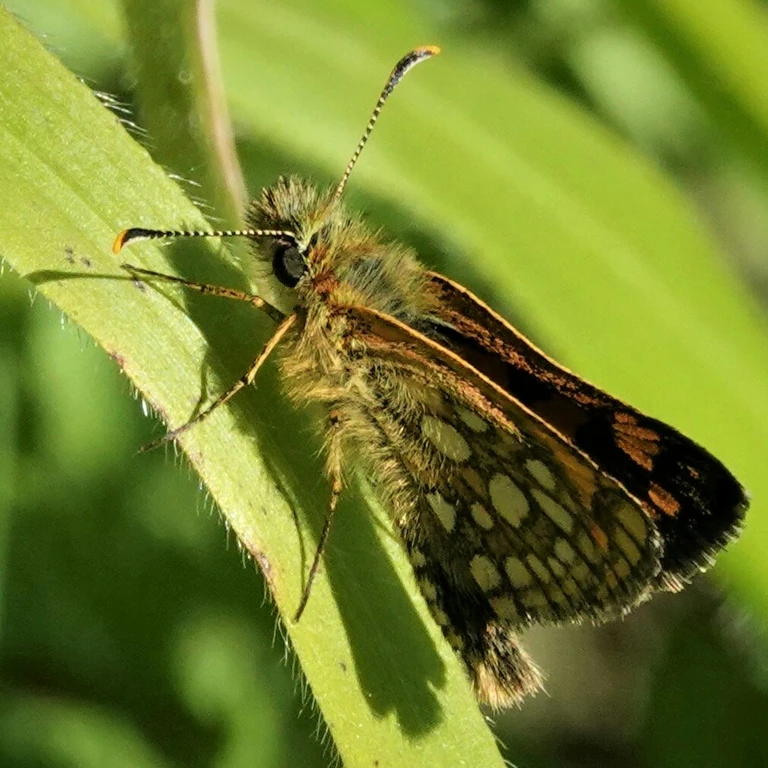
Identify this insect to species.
Carterocephalus palaemon
